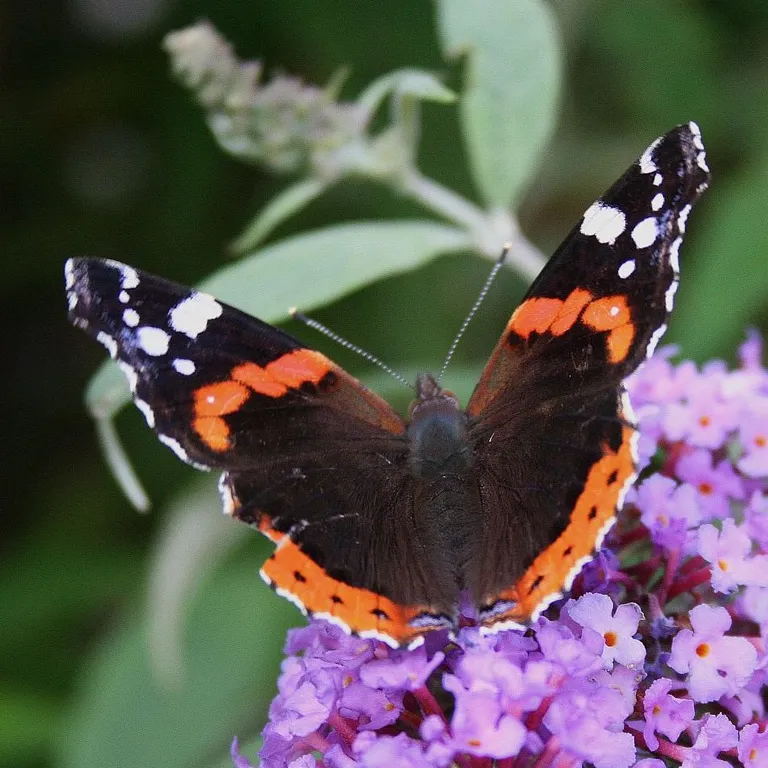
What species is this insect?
Vanessa atalanta
